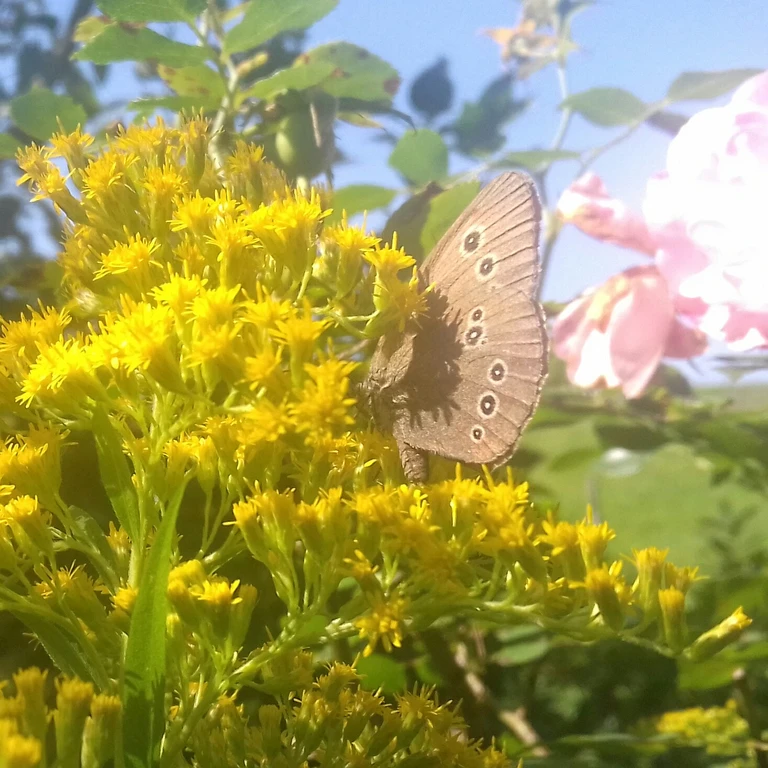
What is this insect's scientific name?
Aphantopus hyperantus
